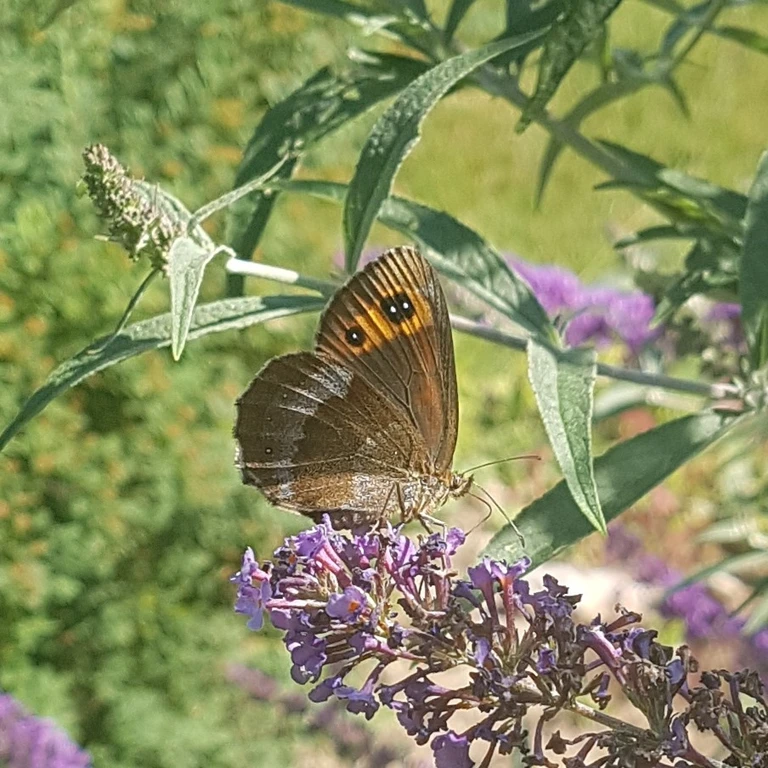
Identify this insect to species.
Erebia aethiops
